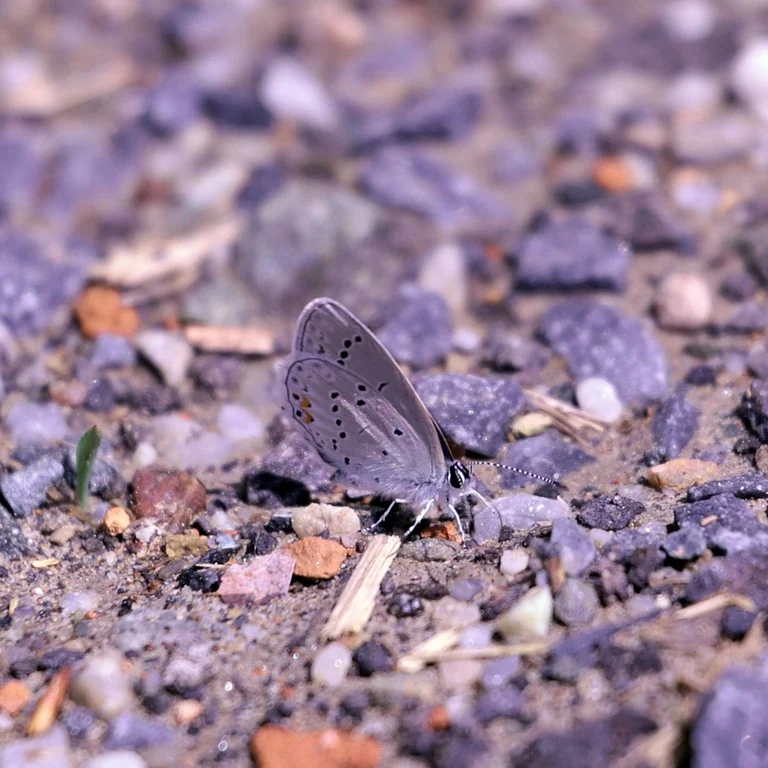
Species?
Cupido argiades (also Elkalyce argiades)
